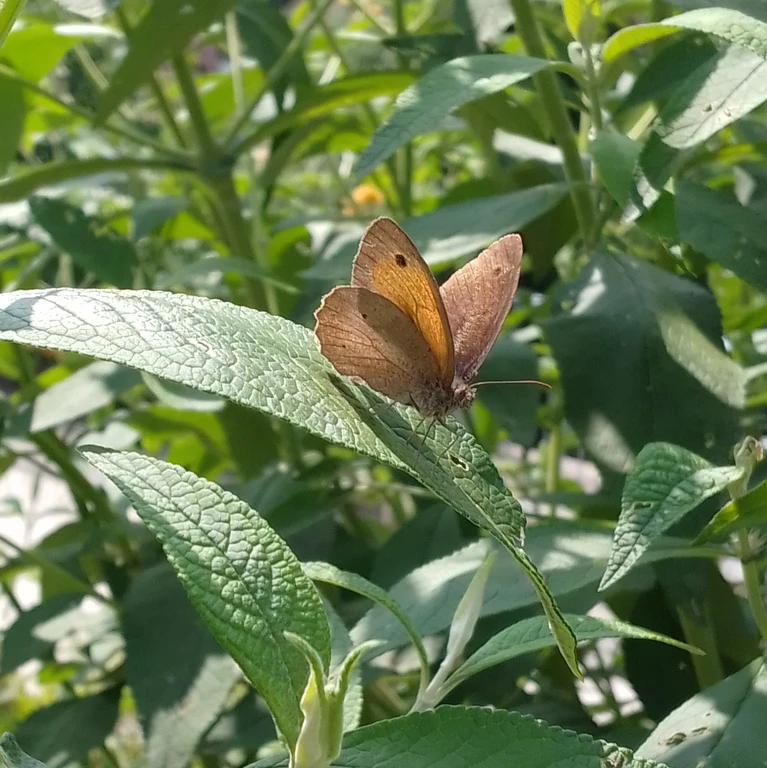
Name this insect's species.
Maniola jurtina
